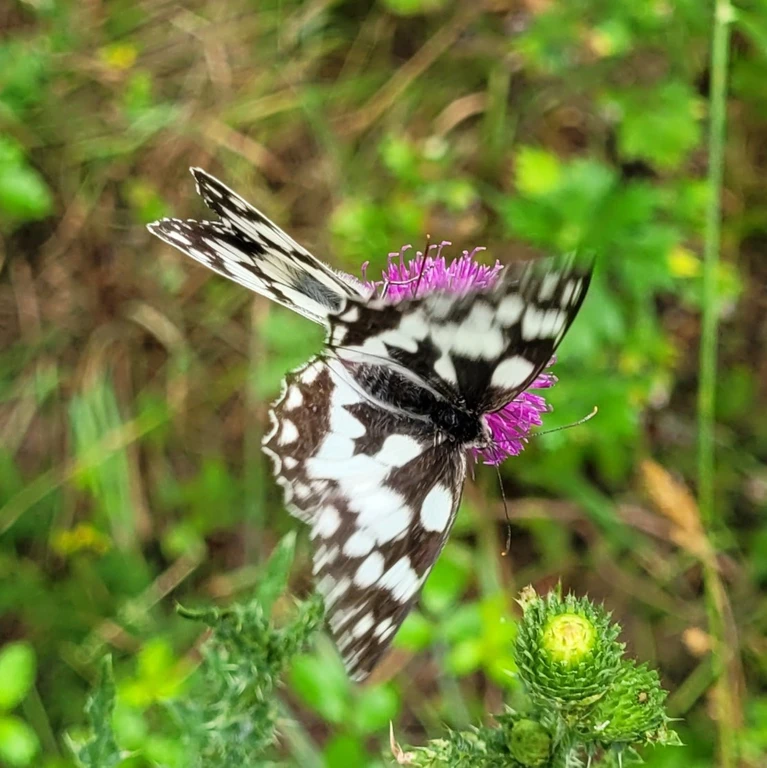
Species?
Melanargia galathea
